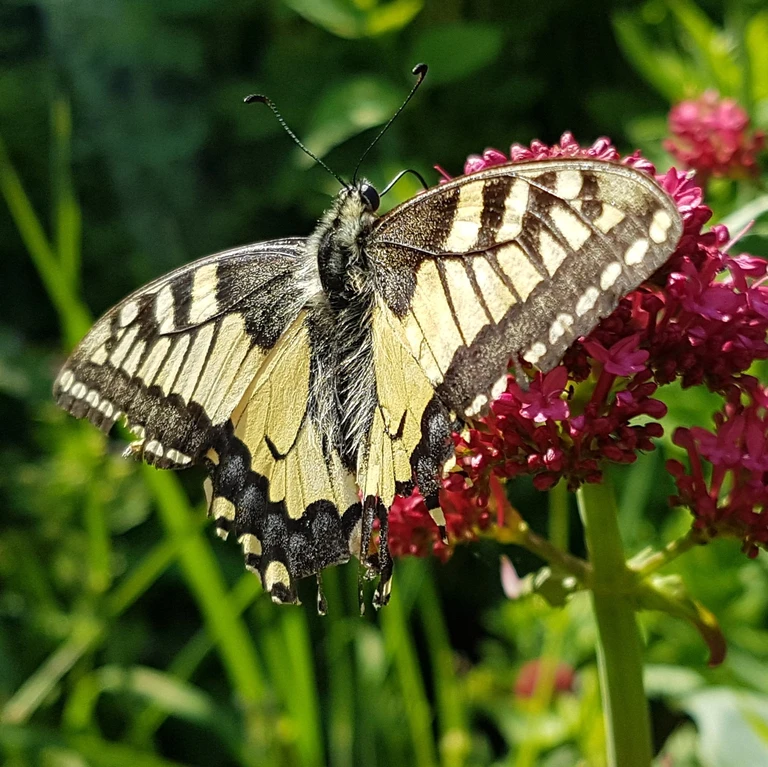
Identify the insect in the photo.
Papilio machaon
